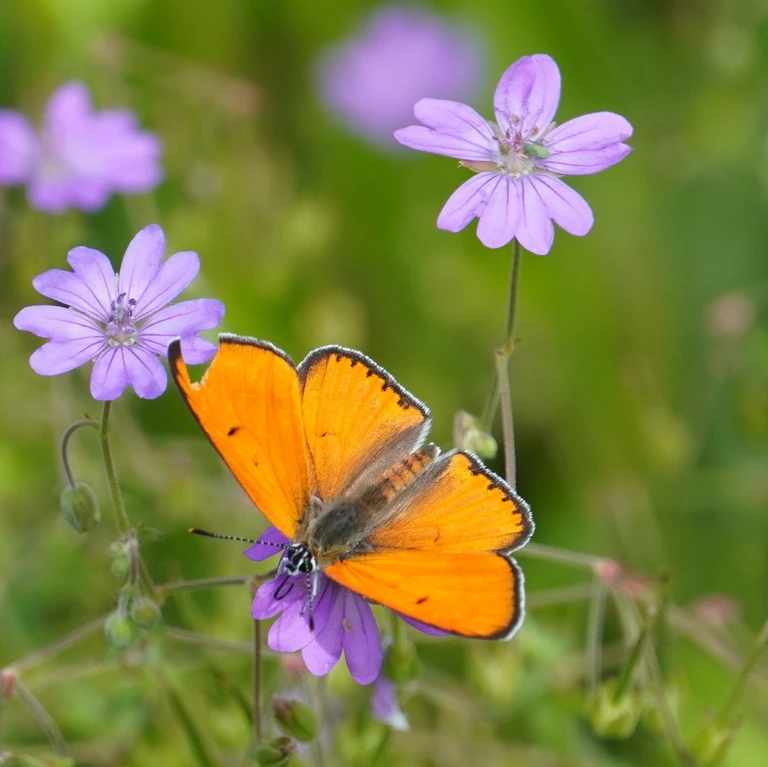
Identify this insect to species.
Lycaena dispar
